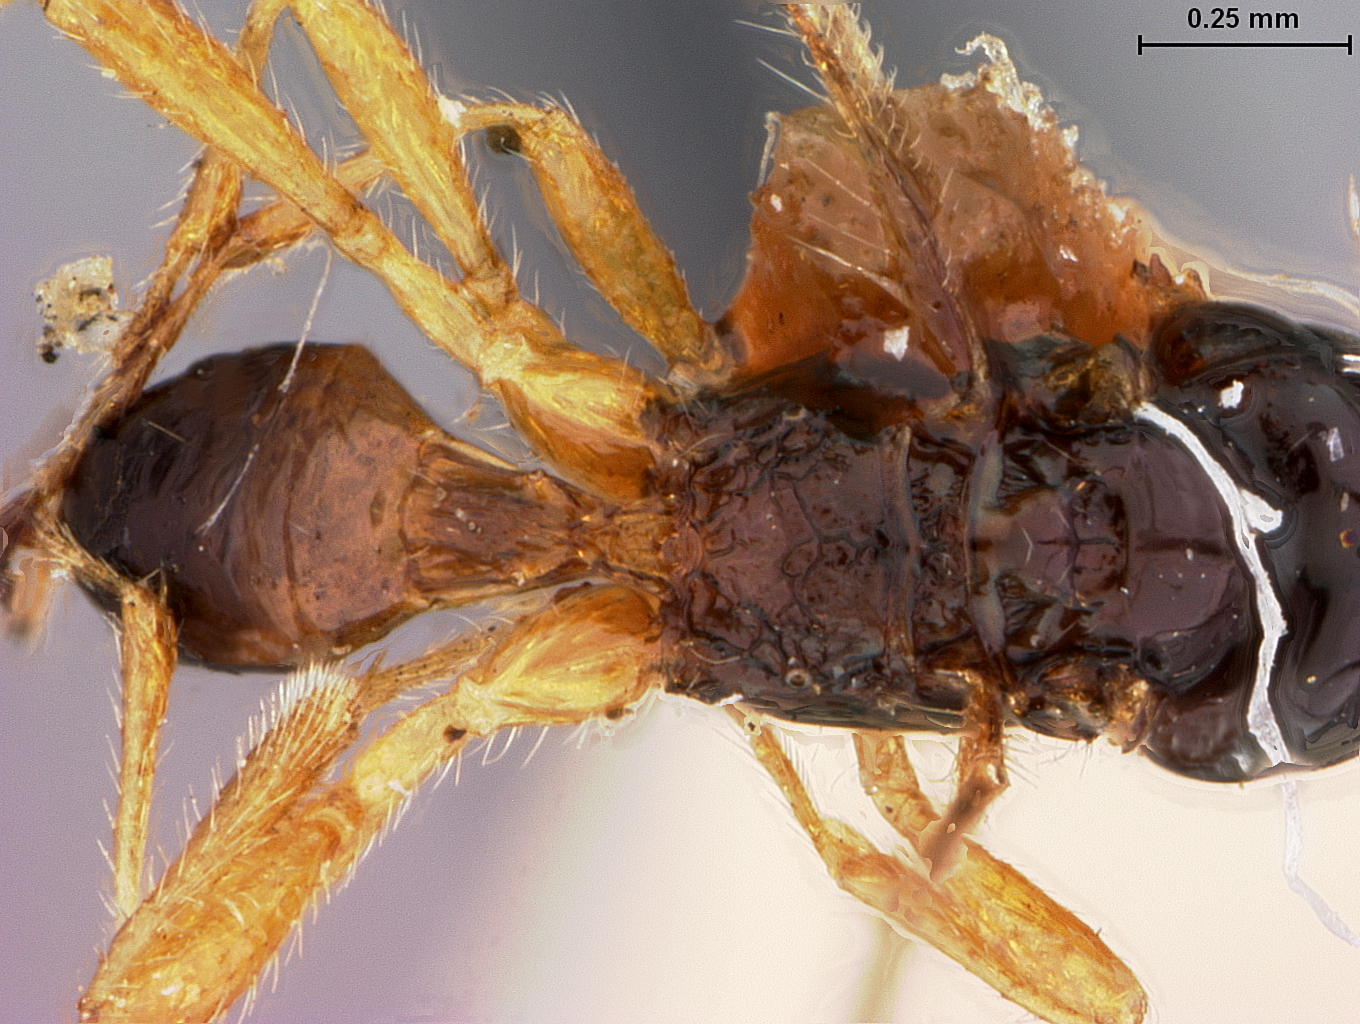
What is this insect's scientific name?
Aspilota parvistigma
